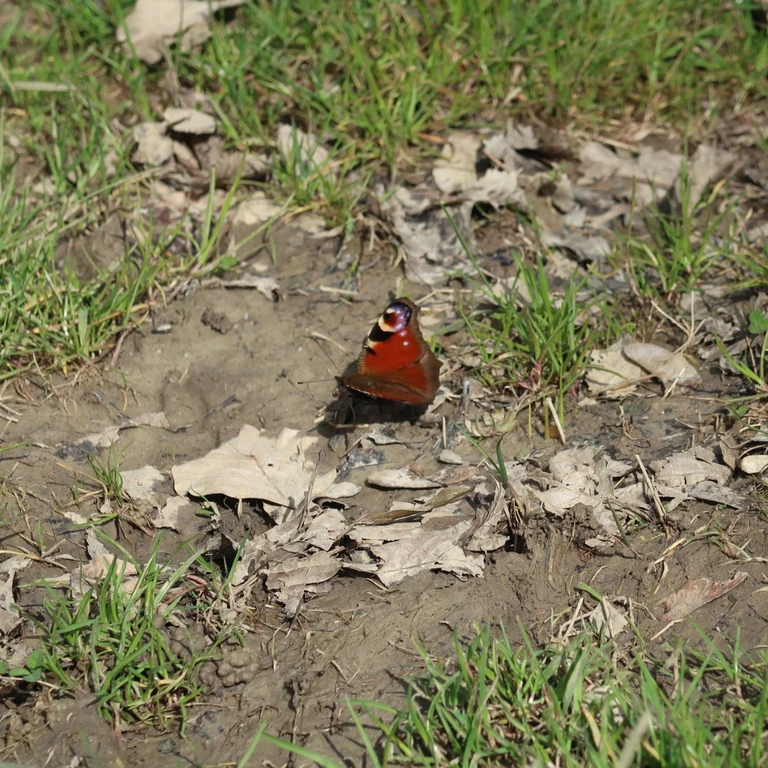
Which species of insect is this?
Aglais io
